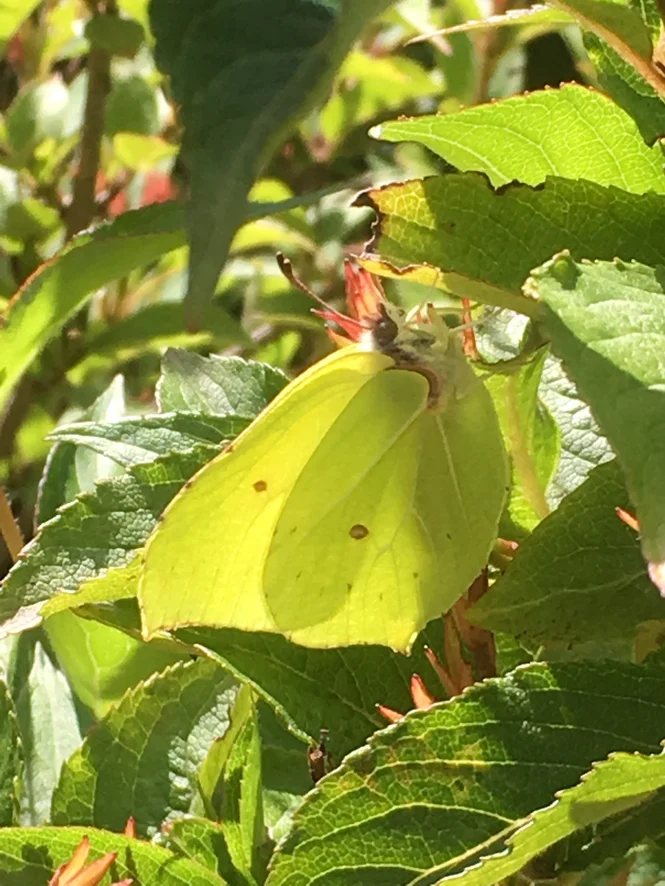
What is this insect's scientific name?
Gonepteryx rhamni
